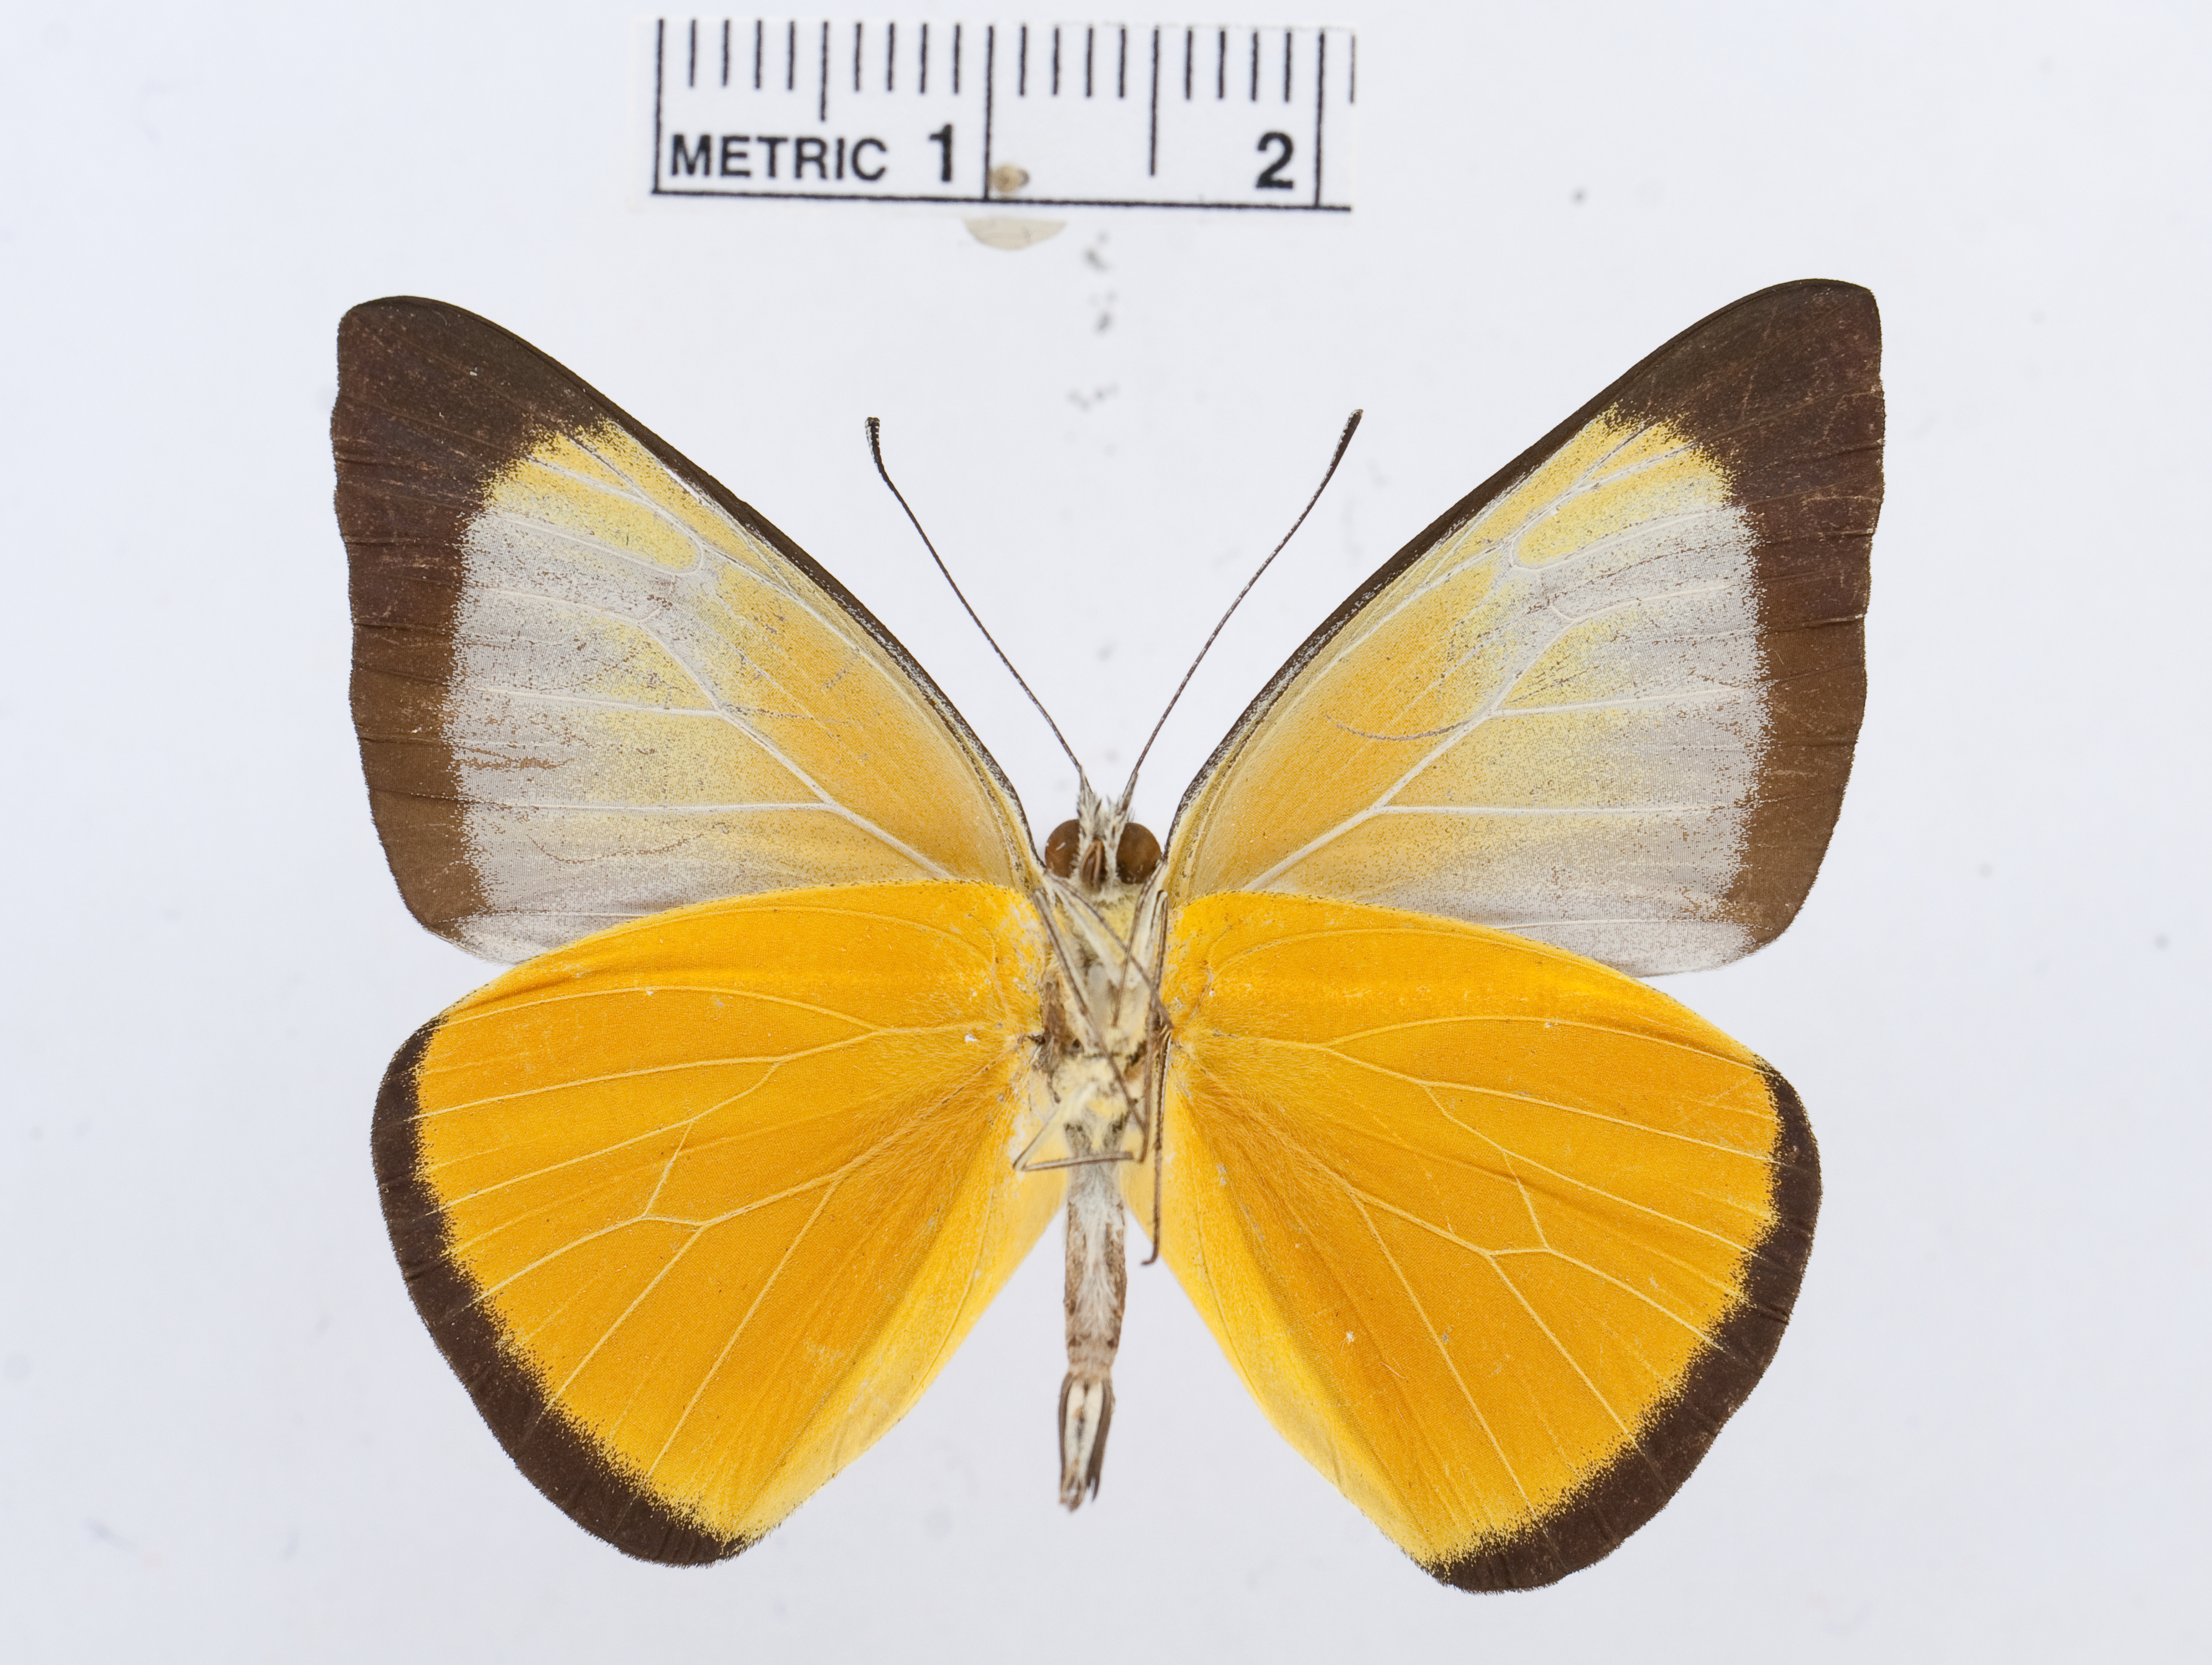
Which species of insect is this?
Saletara cycinna
